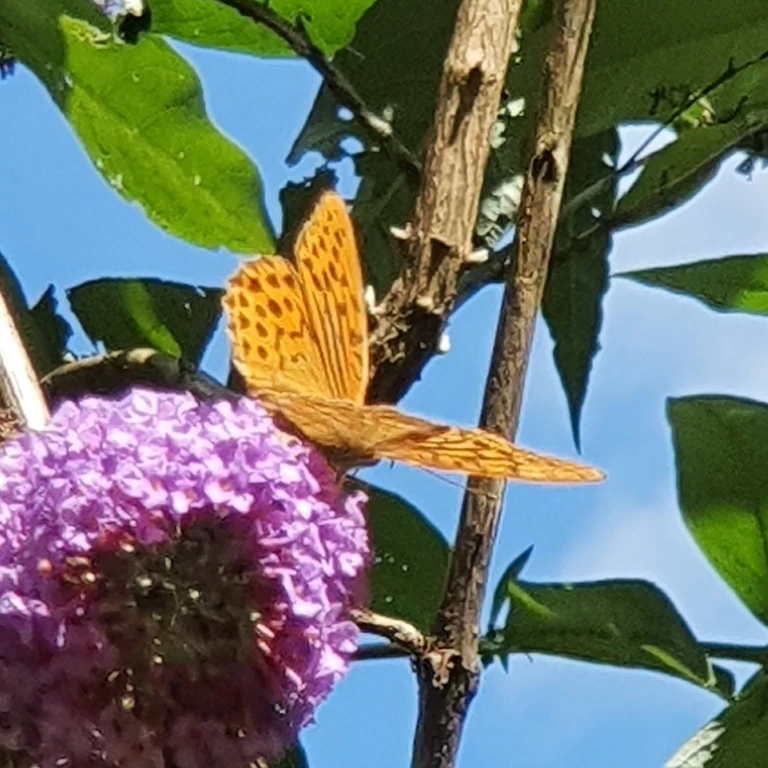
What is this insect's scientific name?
Argynnis paphia
